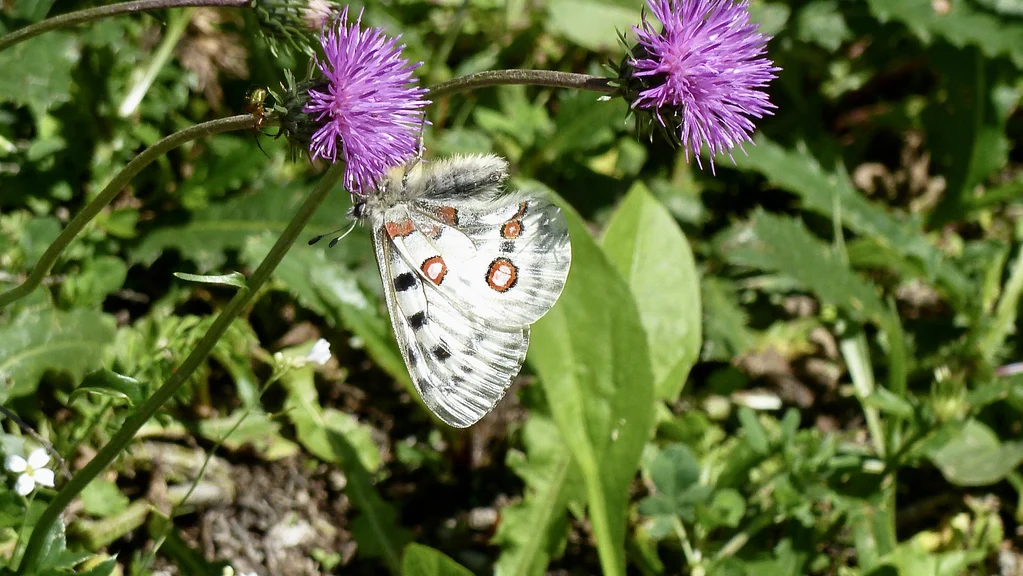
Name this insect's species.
Parnassius apollo
